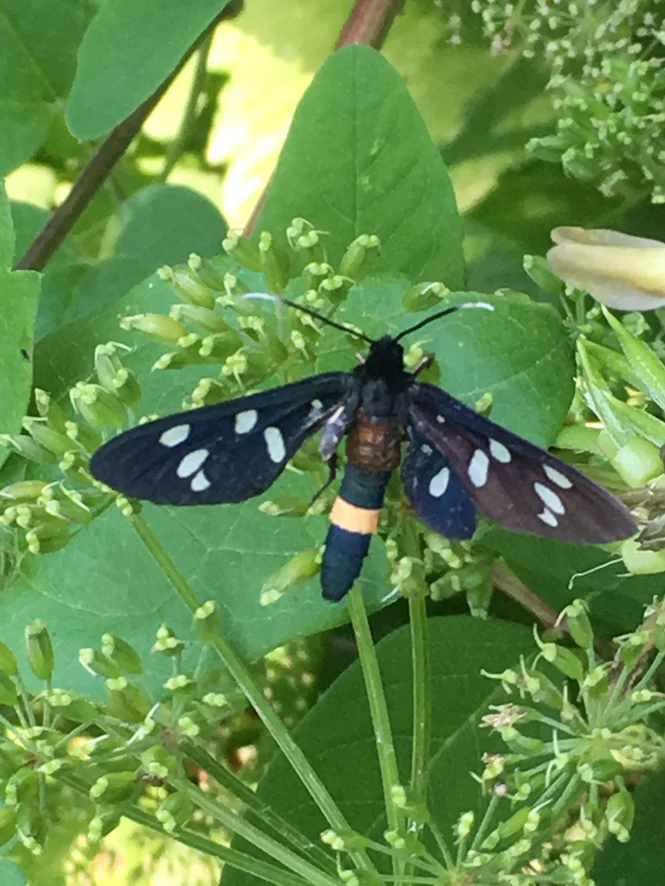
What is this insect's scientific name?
Amata phegea
